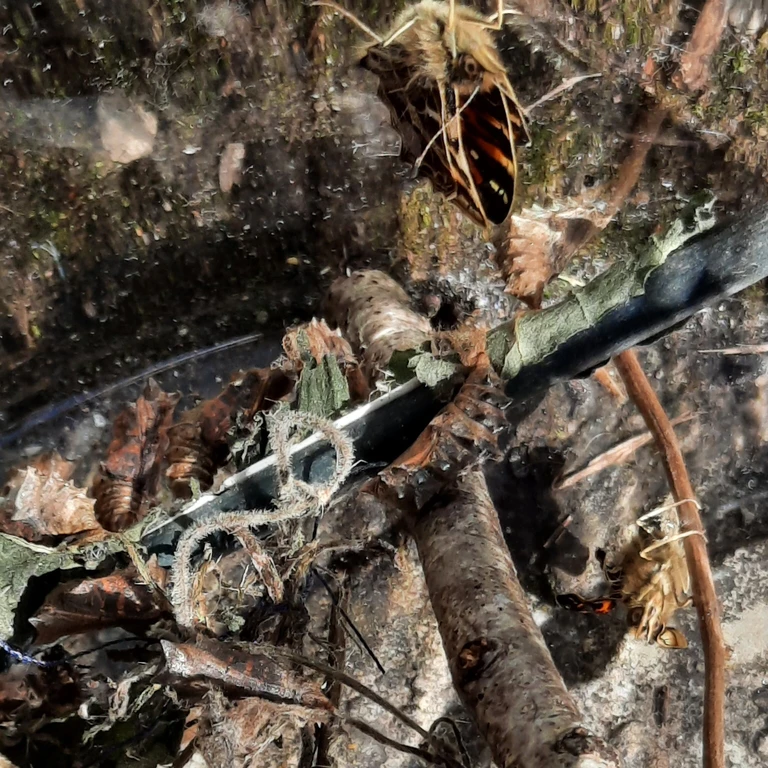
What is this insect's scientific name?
Araschnia levana
